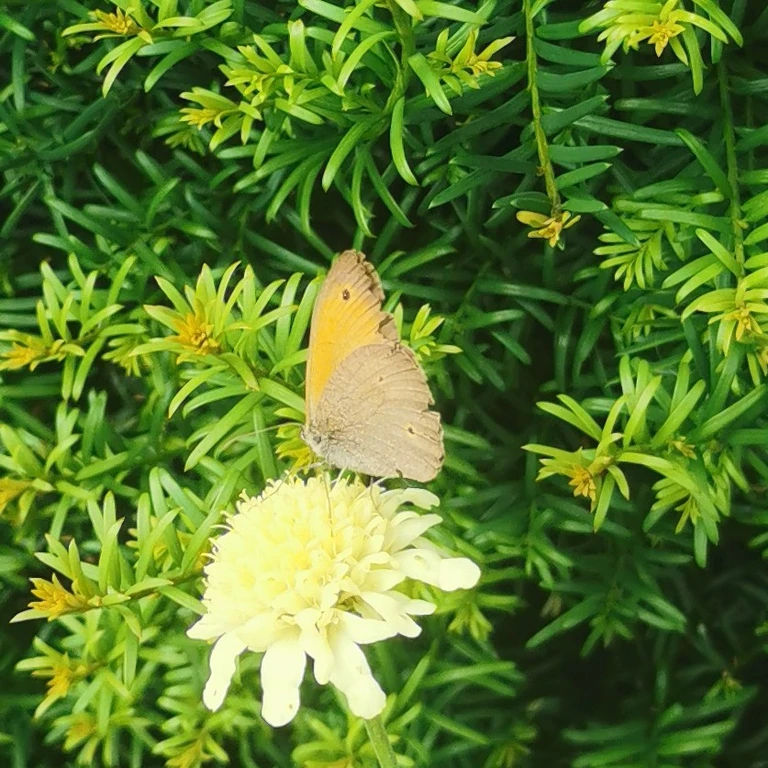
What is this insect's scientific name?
Maniola jurtina
